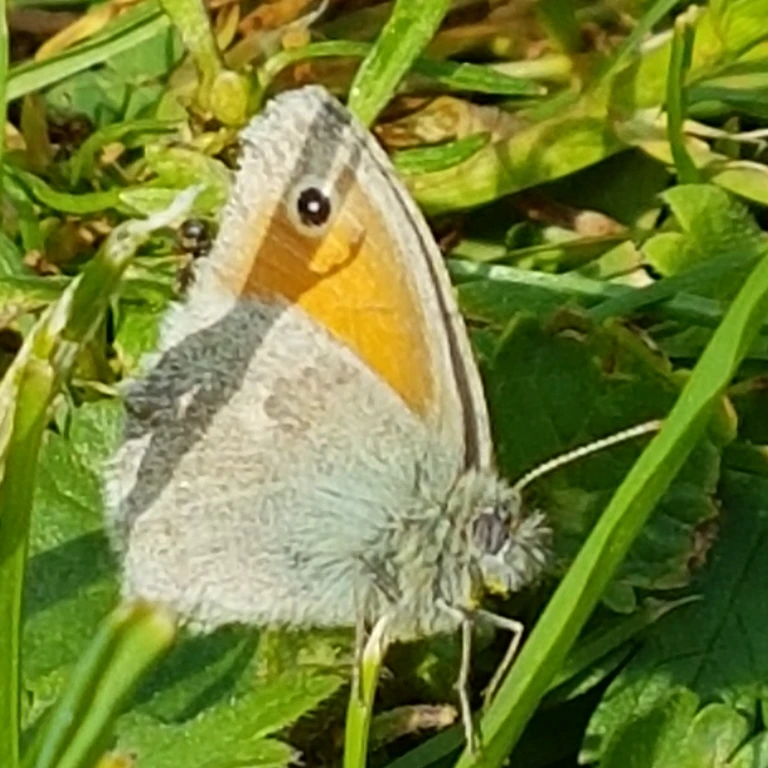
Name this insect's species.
Coenonympha pamphilus
